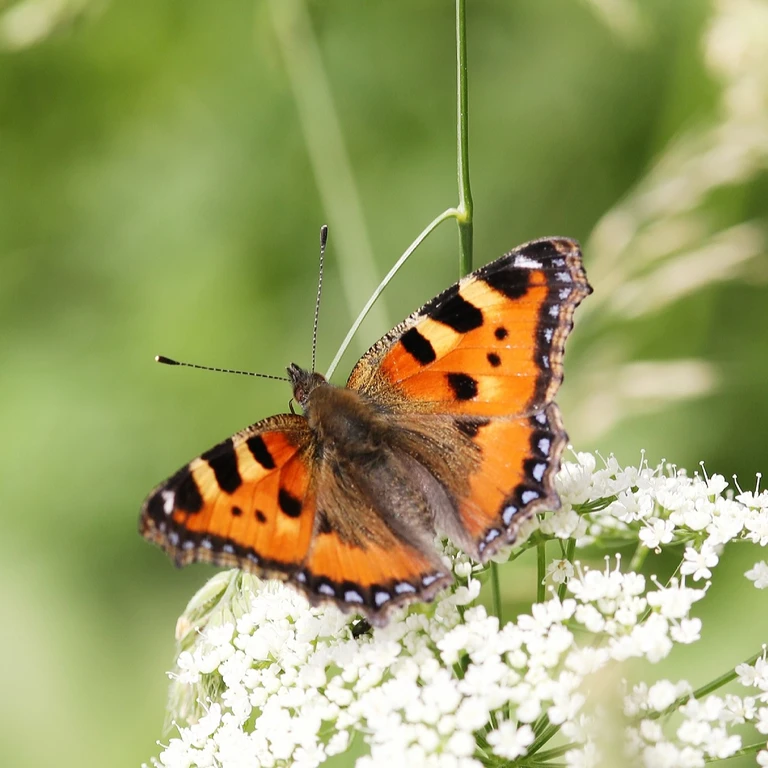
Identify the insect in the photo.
Aglais urticae
